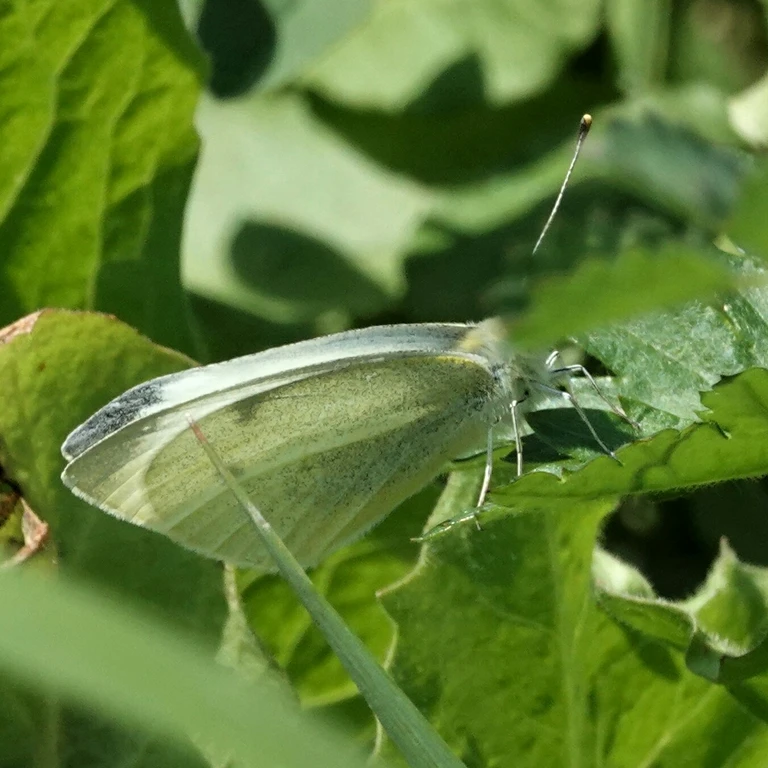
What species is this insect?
Pieris rapae
